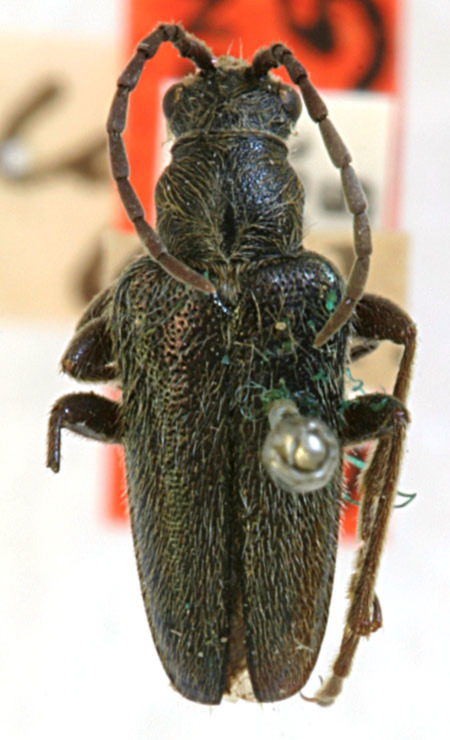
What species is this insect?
Brachysomida californica (also Brachysomida lepidula)
